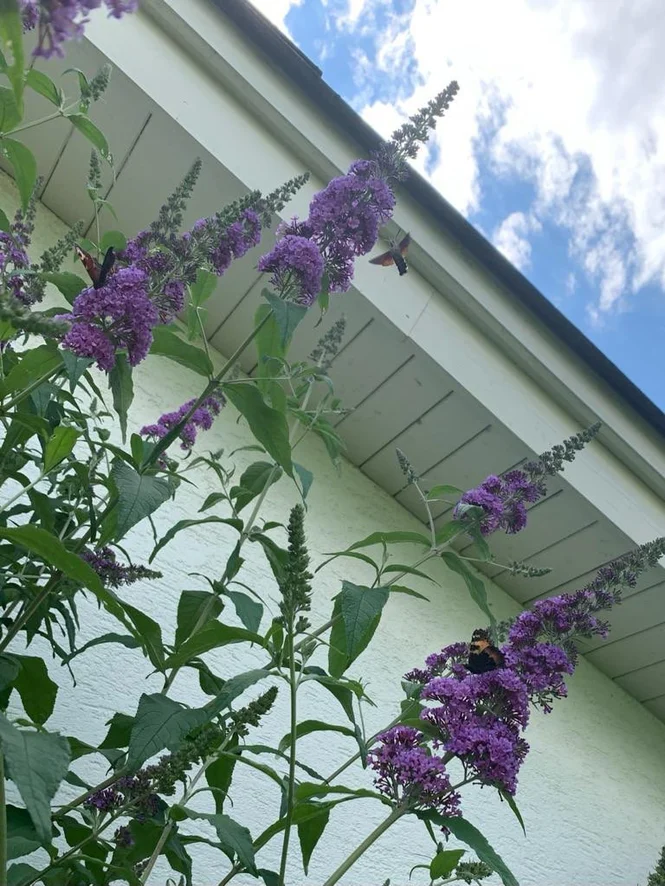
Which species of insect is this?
Aglais io
